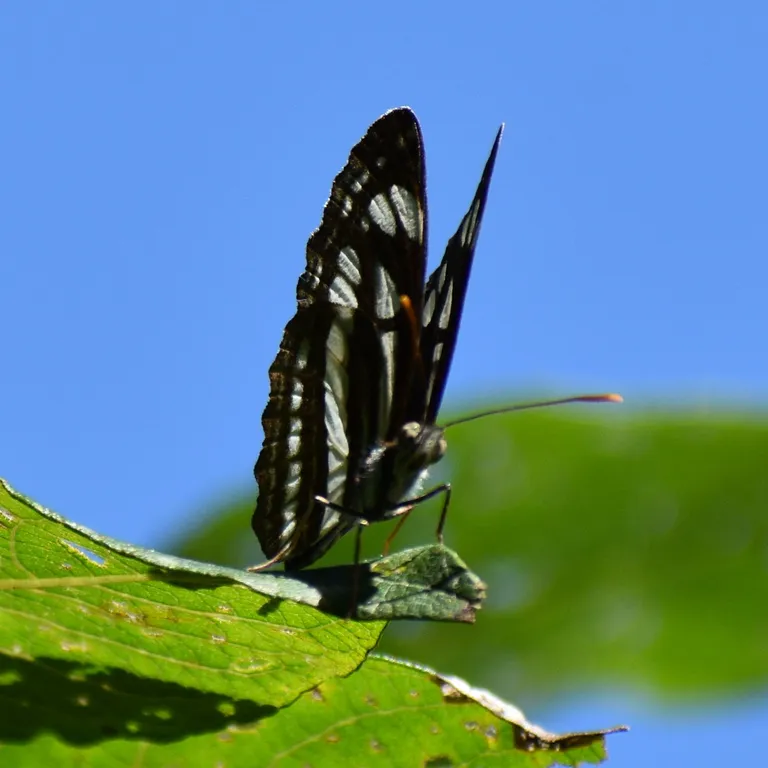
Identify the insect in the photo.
Neptis sappho
